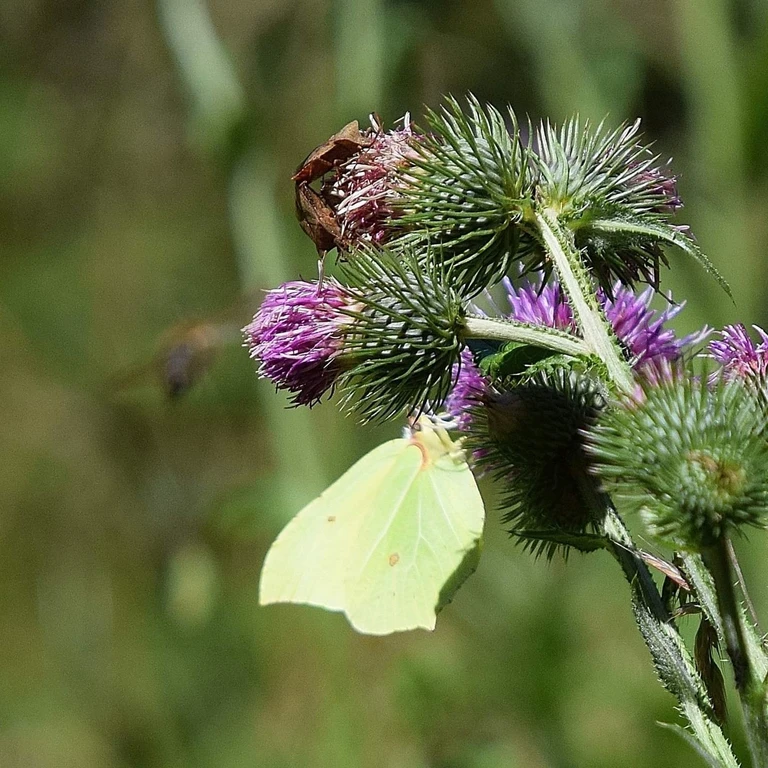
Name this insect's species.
Gonepteryx rhamni
